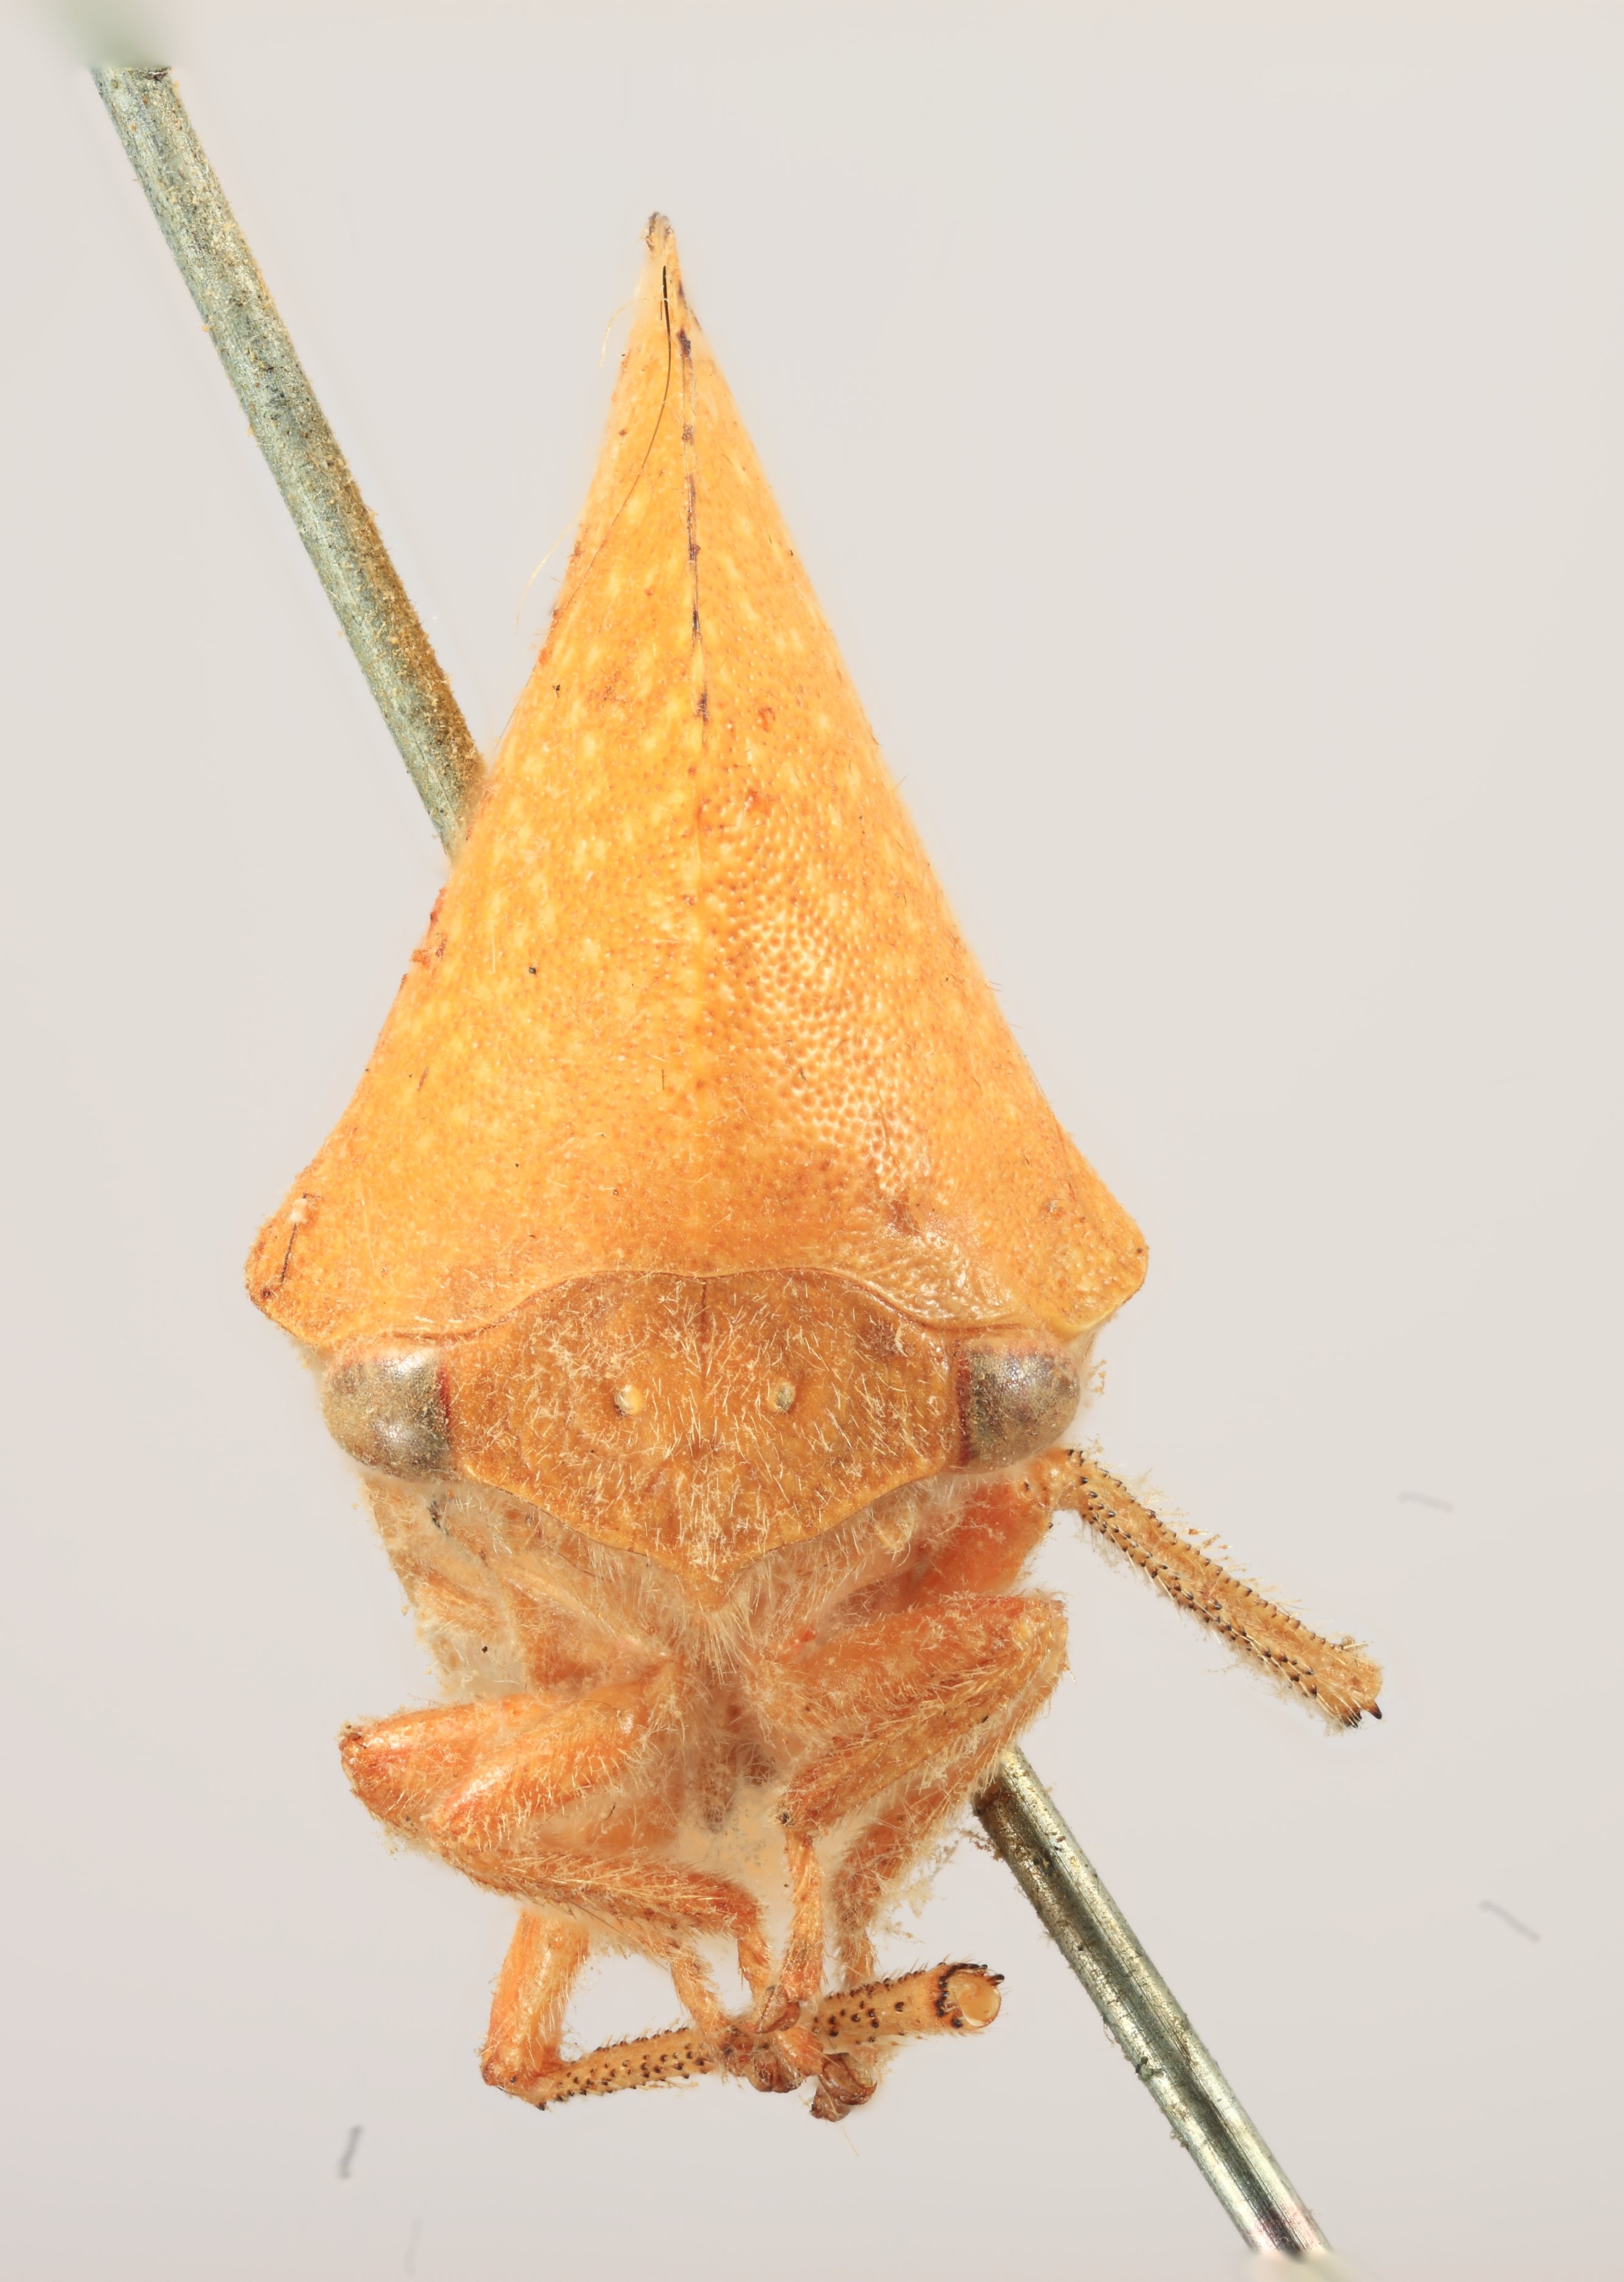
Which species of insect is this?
Smilia auriculata
